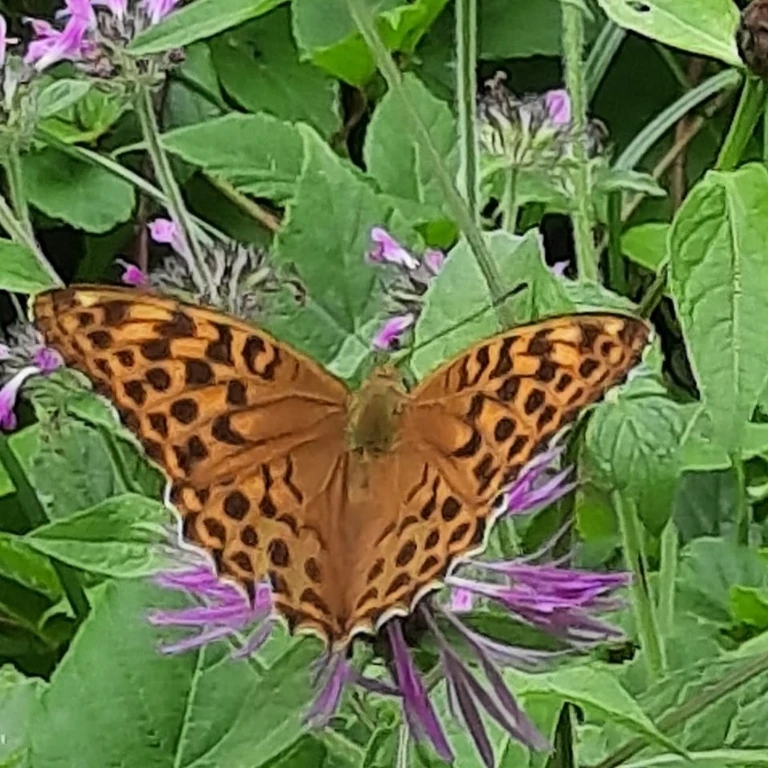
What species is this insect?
Argynnis paphia
